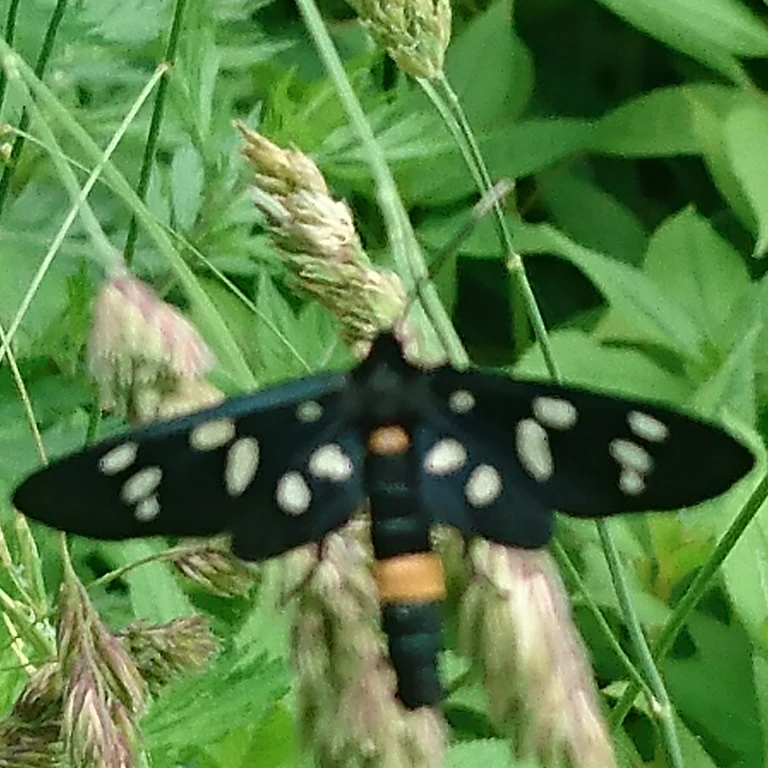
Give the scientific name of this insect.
Amata phegea
